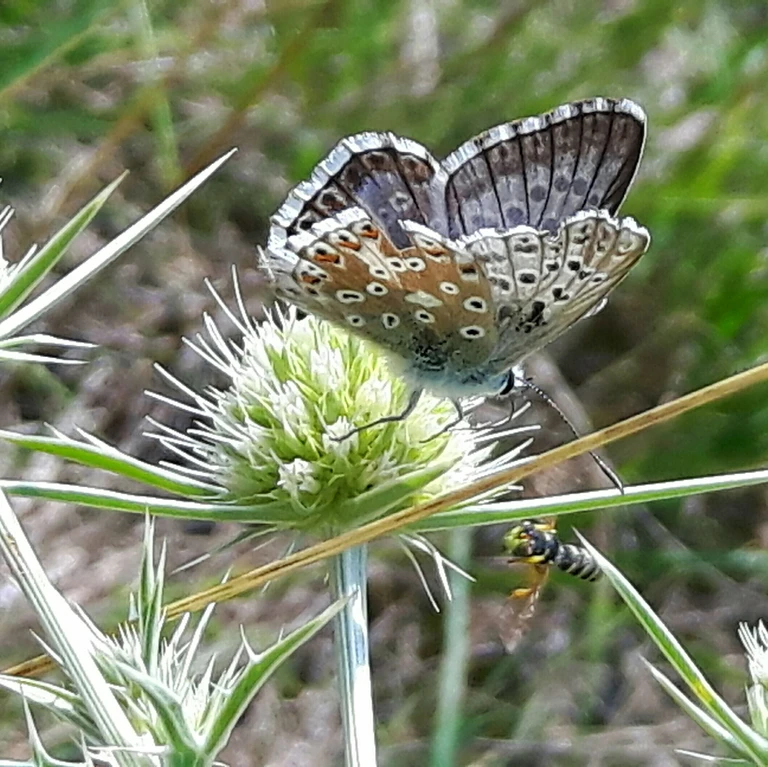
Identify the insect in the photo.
Lysandra coridon
